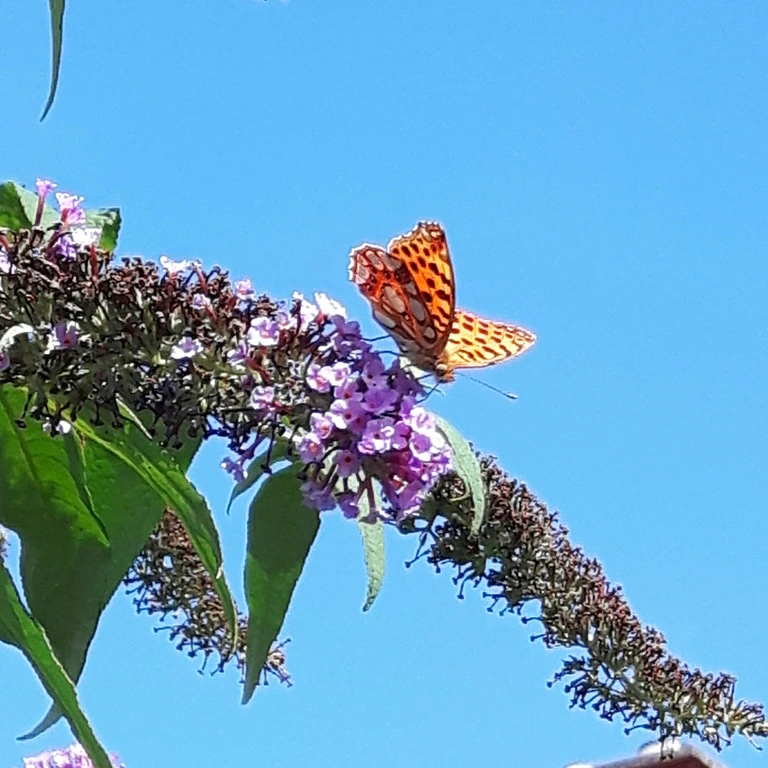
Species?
Issoria lathonia
